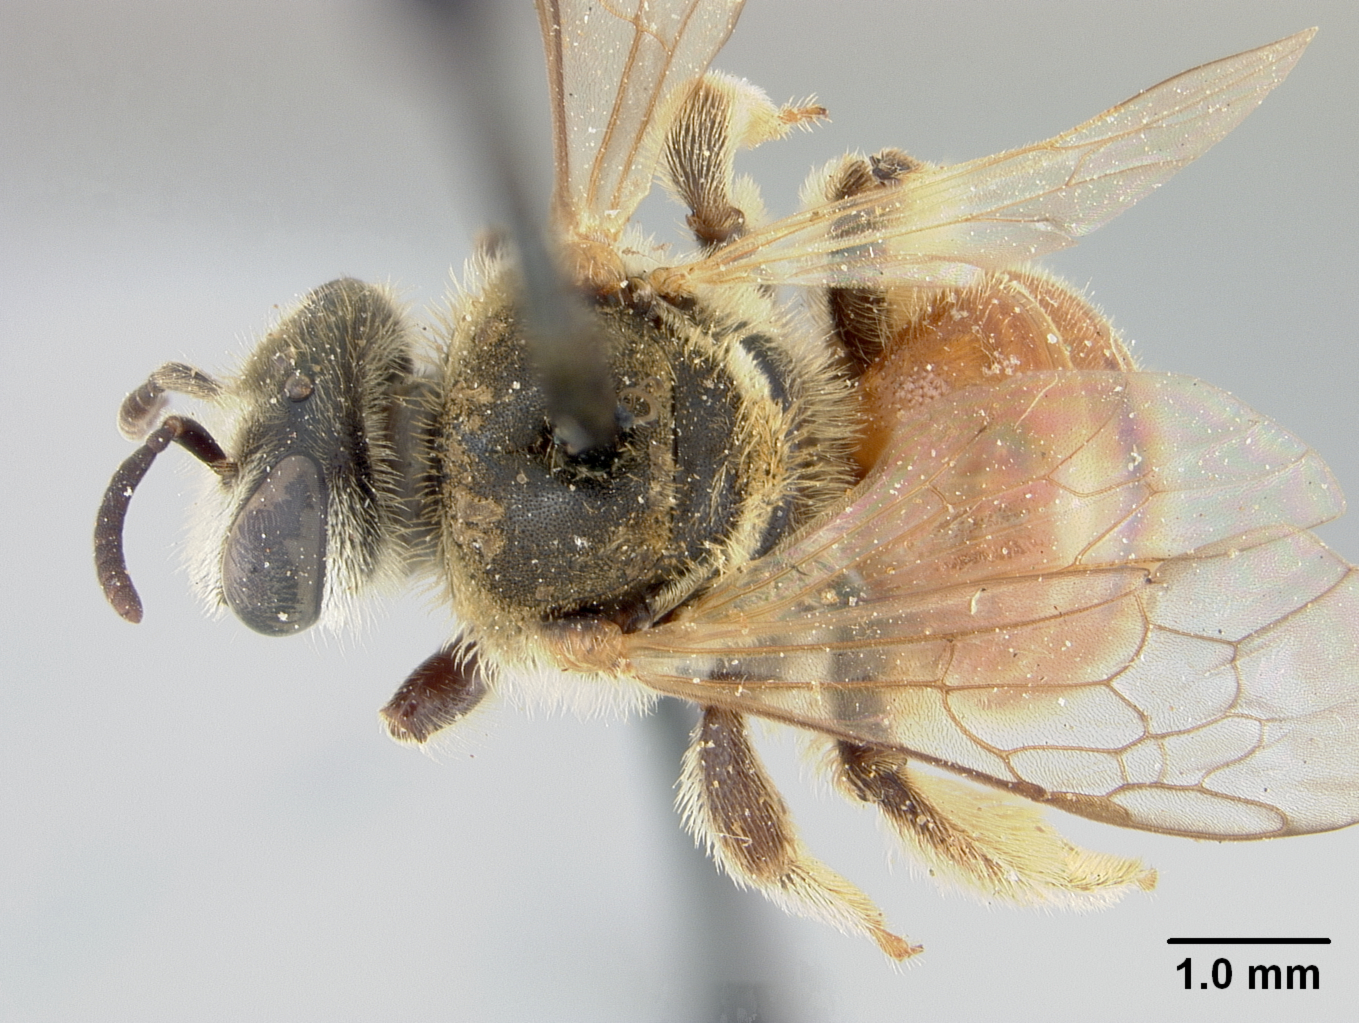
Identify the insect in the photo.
Nomia chaprensis
